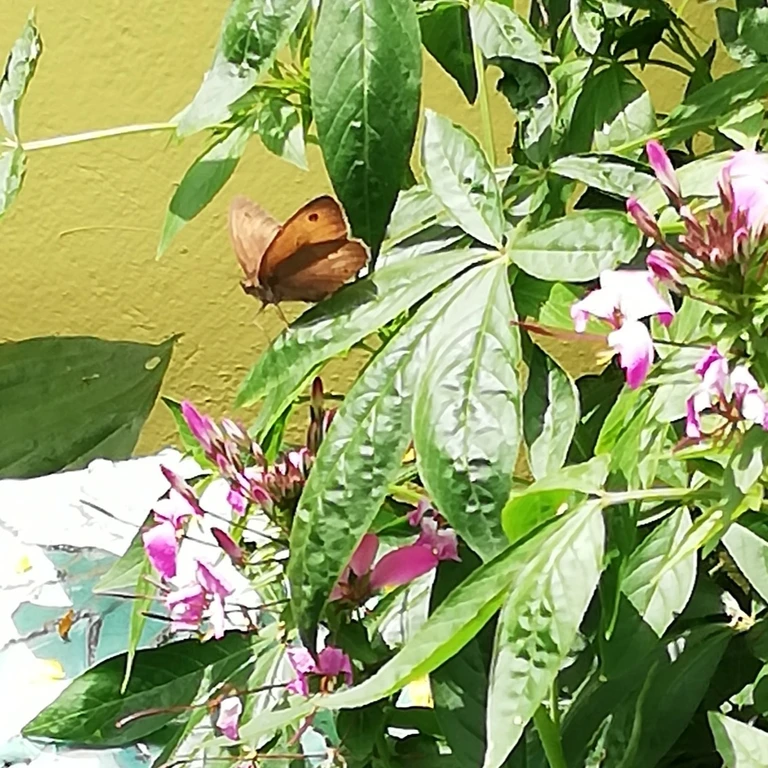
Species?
Maniola jurtina
